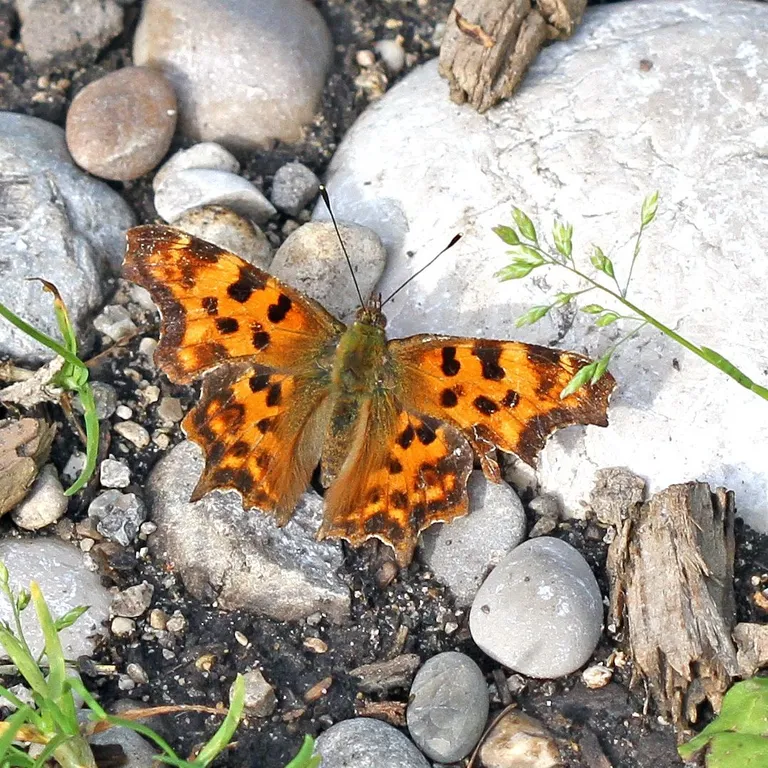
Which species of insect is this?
Polygonia c-album
